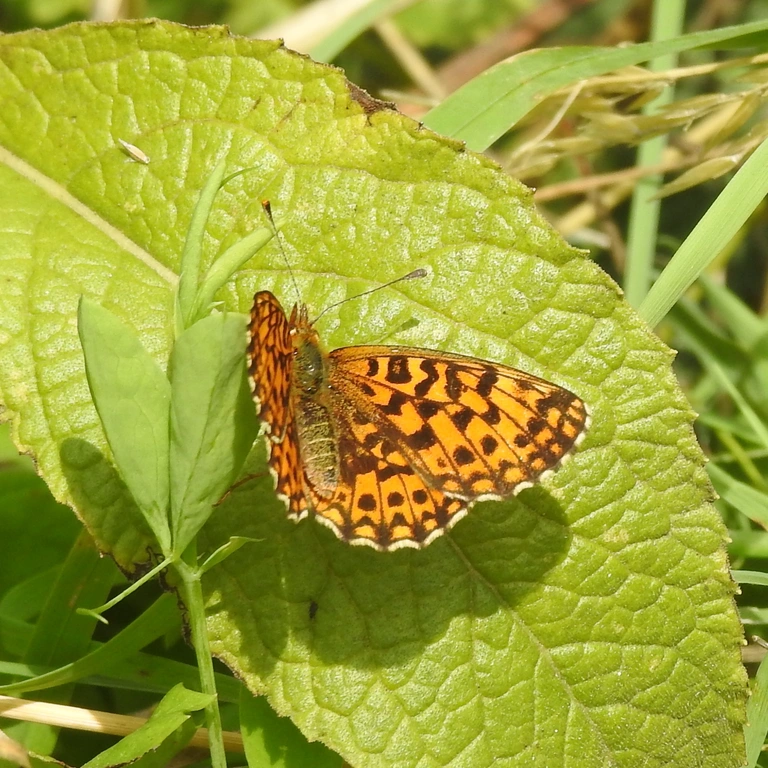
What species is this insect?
Boloria dia
